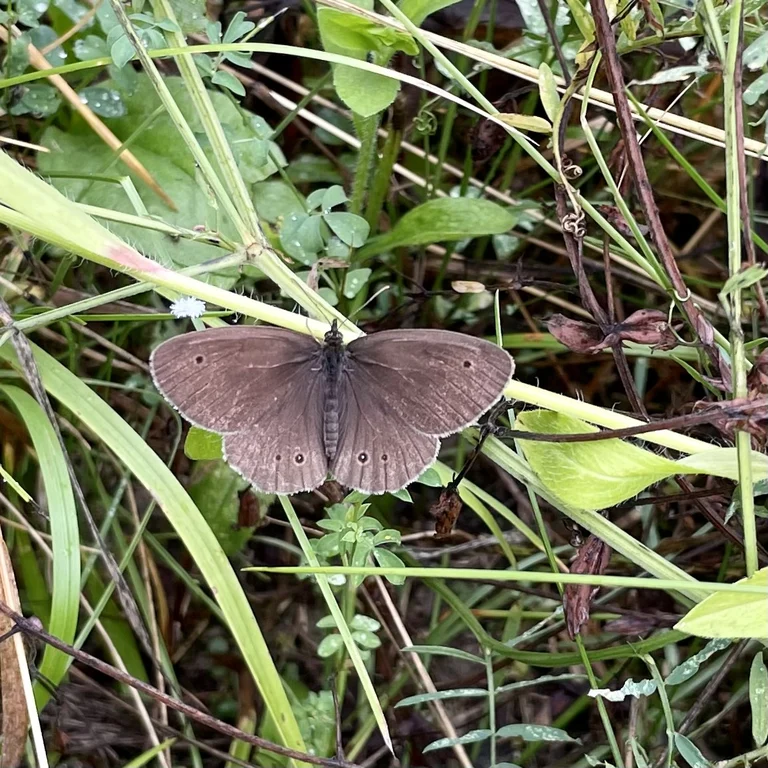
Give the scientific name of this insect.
Aphantopus hyperantus
